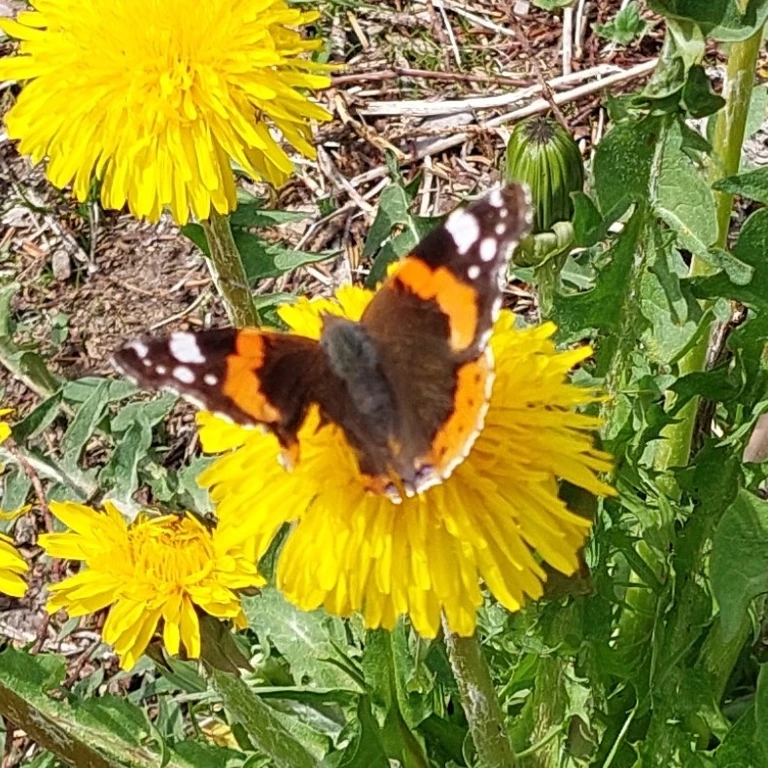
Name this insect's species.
Vanessa atalanta
